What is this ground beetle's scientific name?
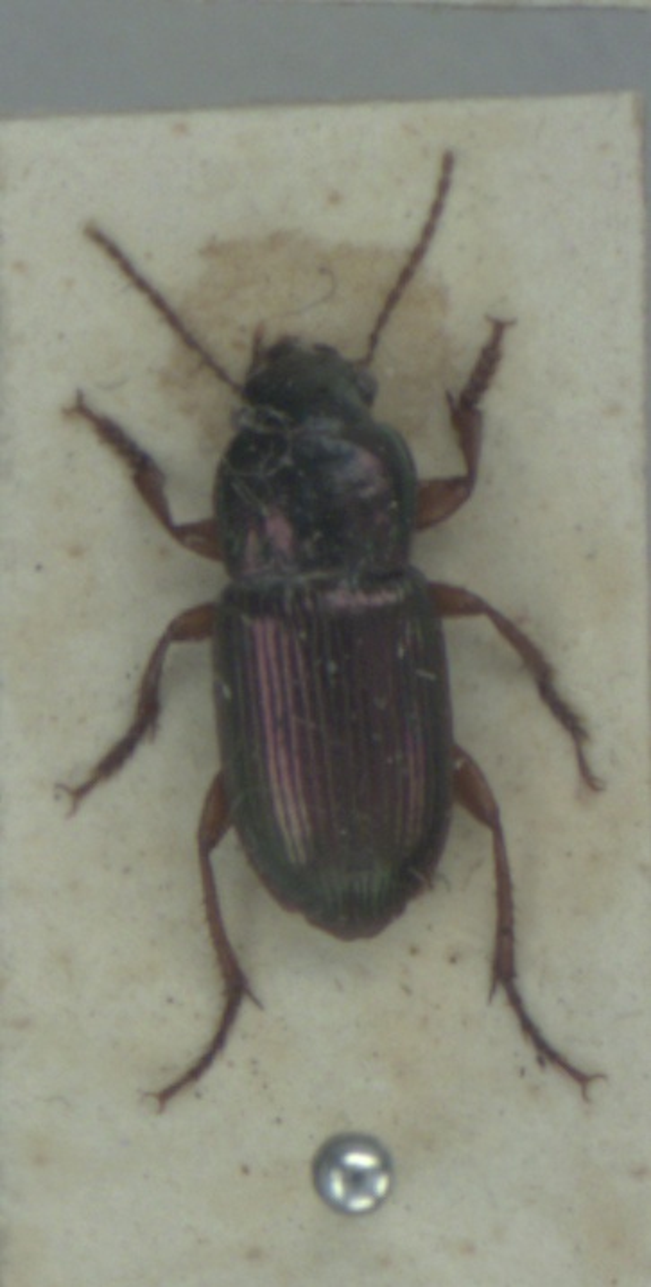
Harpalus affinis
